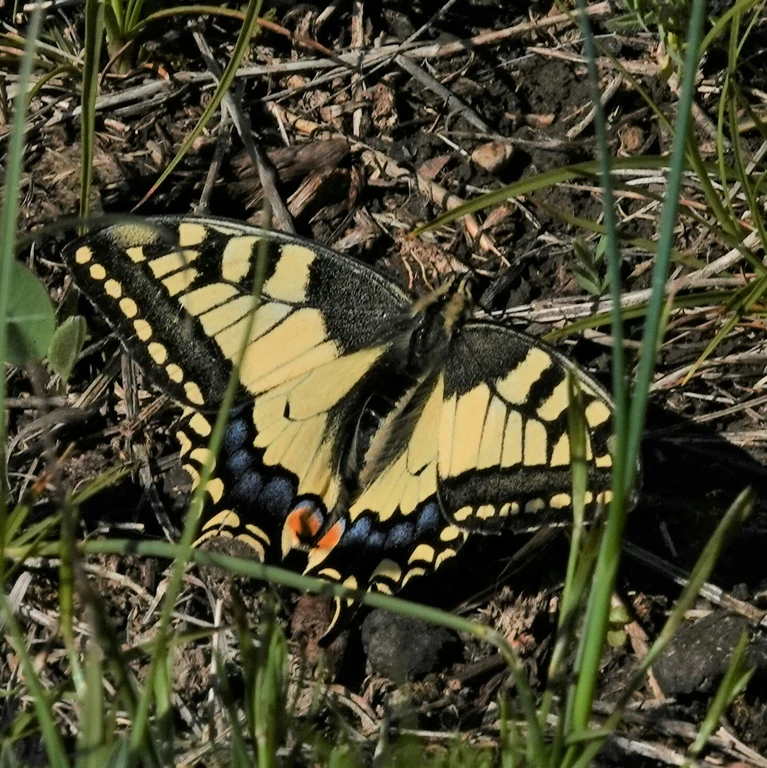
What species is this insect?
Papilio machaon
